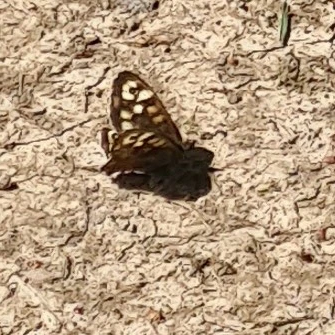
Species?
Pararge aegeria
